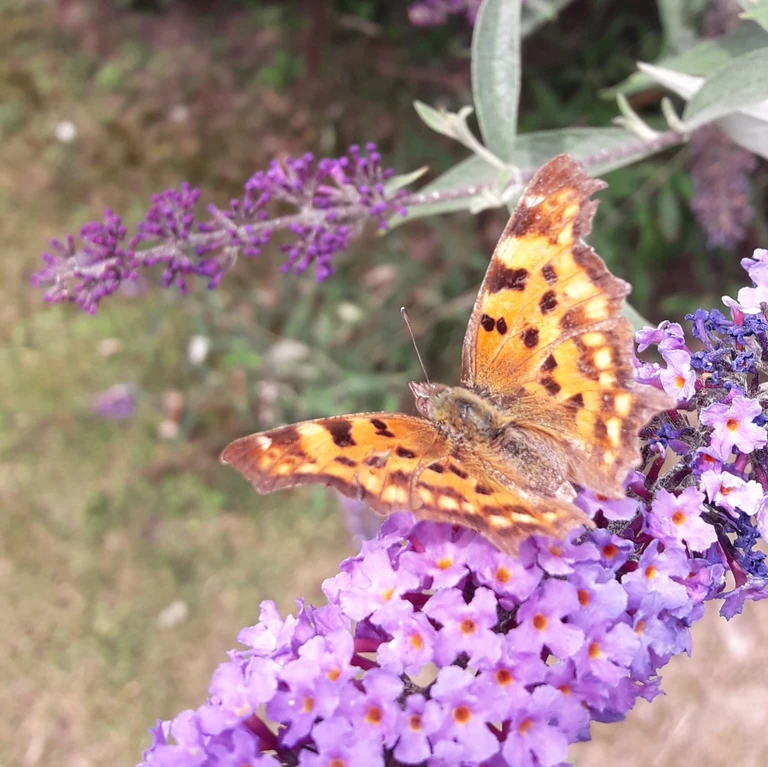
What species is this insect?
Polygonia c-album
